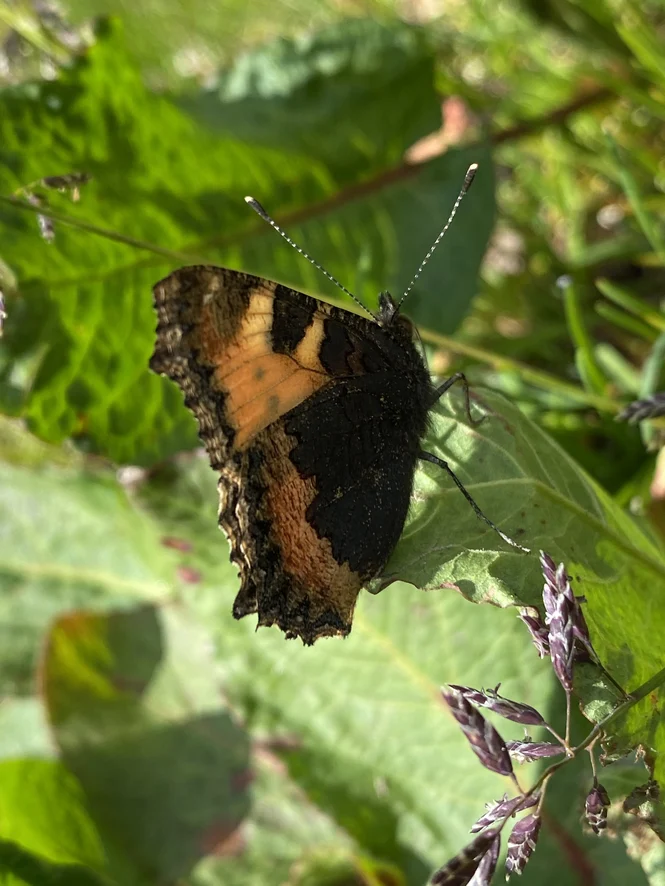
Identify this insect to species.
Aglais urticae
